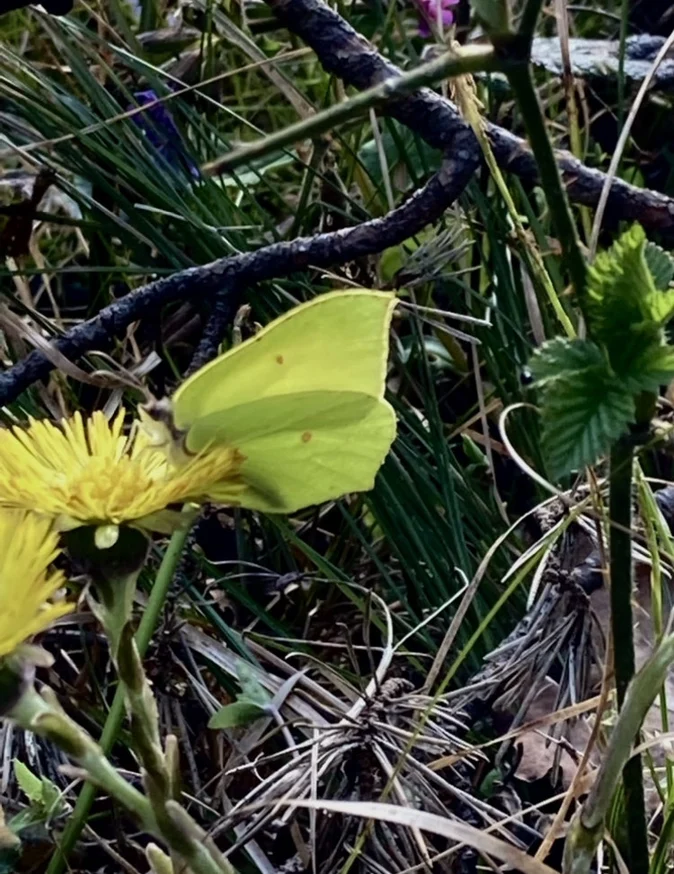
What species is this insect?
Gonepteryx rhamni
